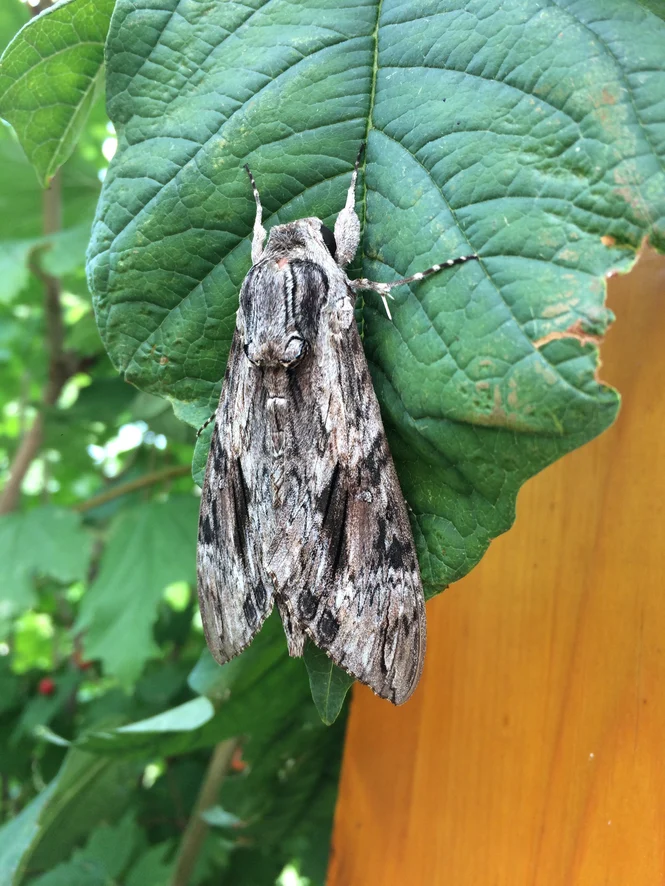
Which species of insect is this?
Agrius convolvuli
